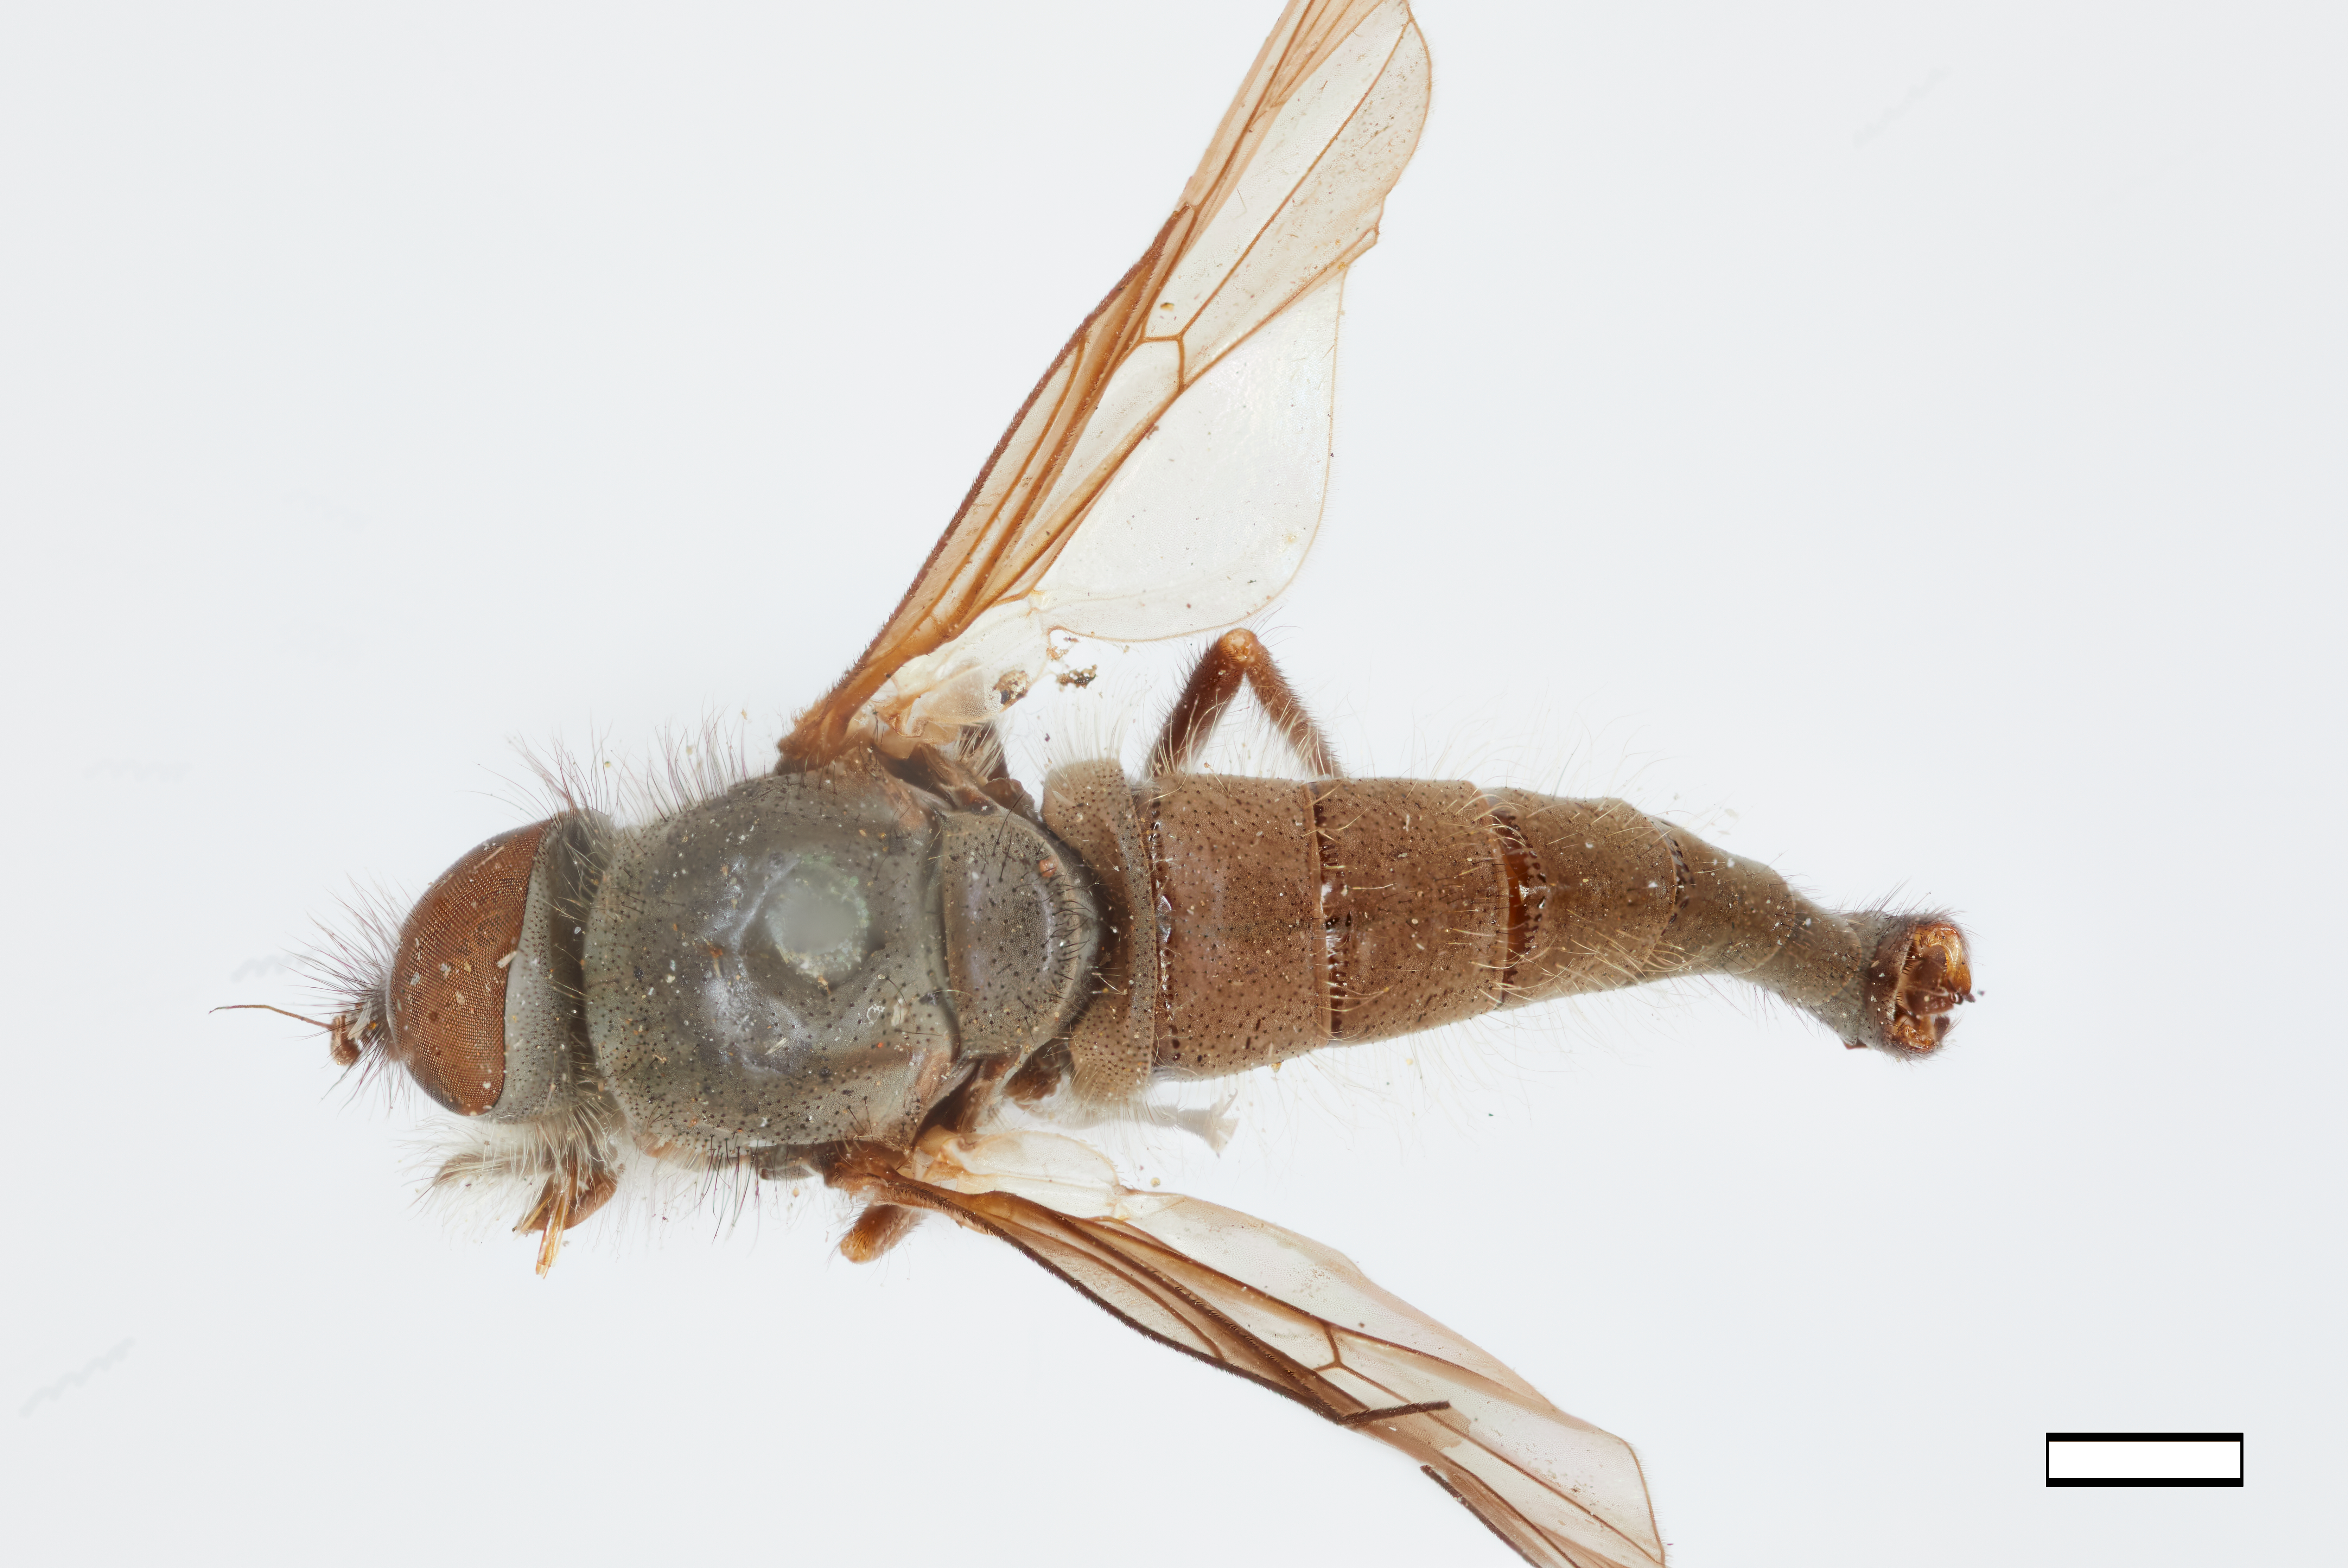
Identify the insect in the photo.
Symphoromyia fera
